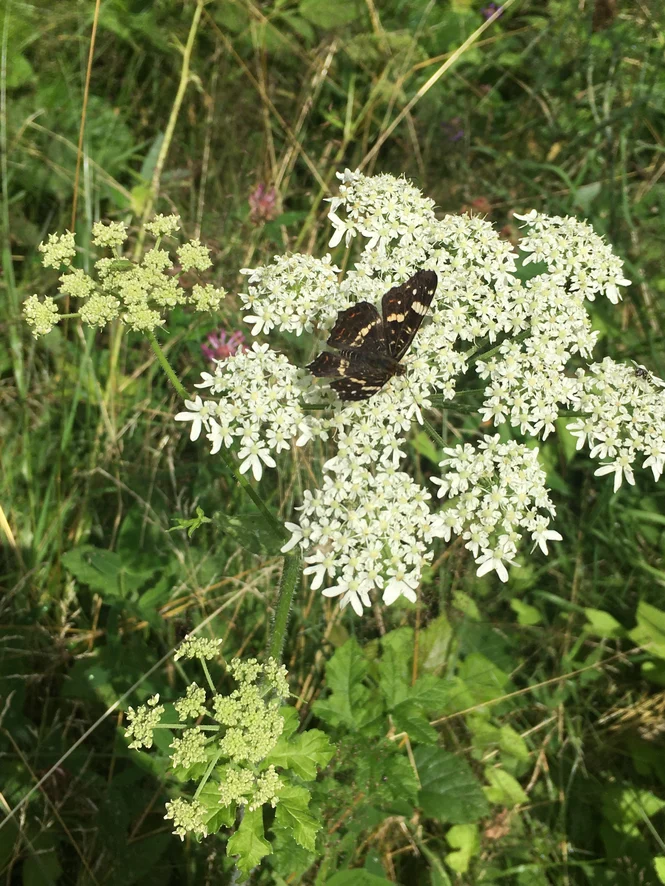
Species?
Araschnia levana
